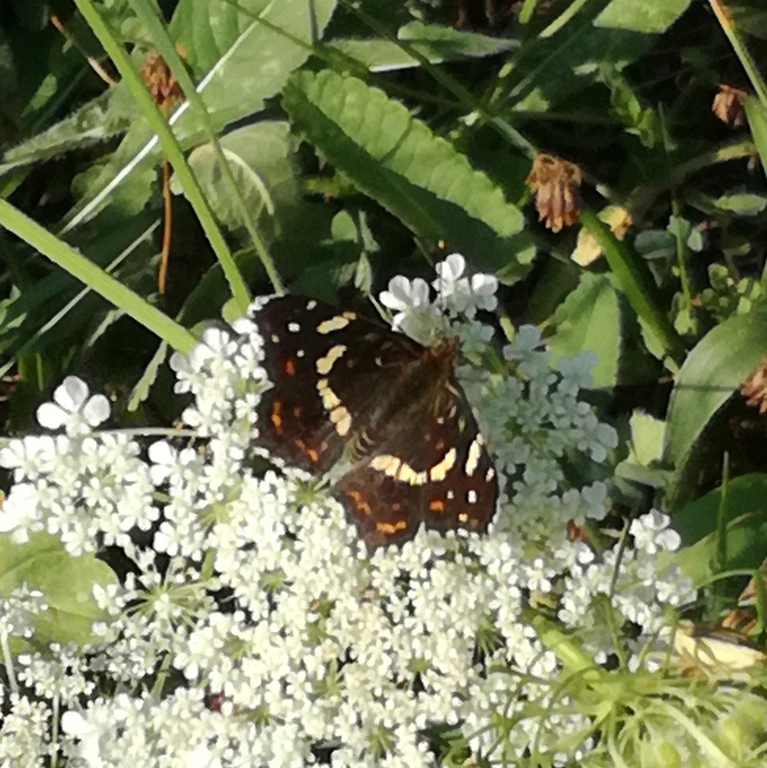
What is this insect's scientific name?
Araschnia levana
